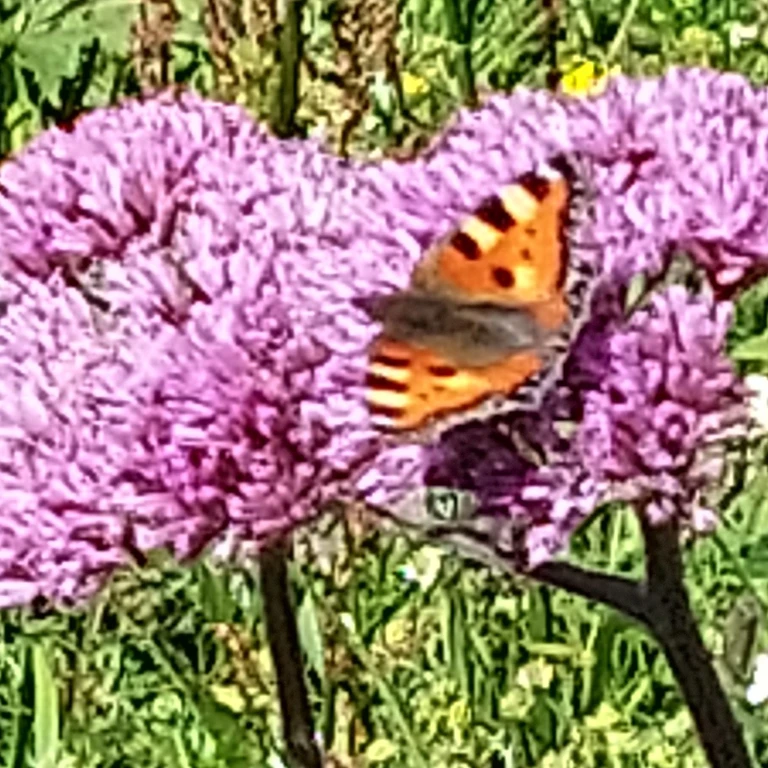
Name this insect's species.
Aglais urticae
